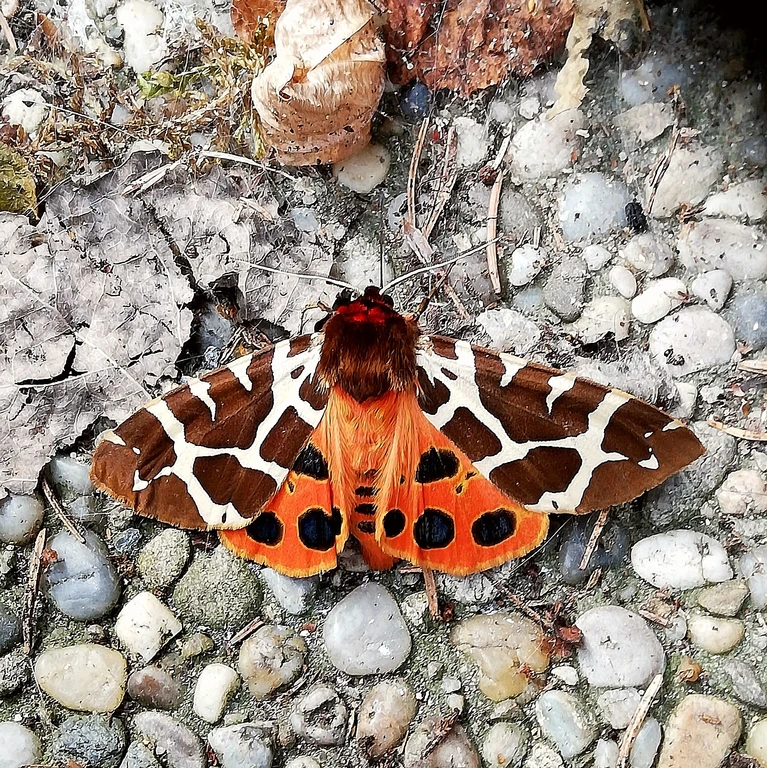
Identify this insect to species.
Arctia caja
